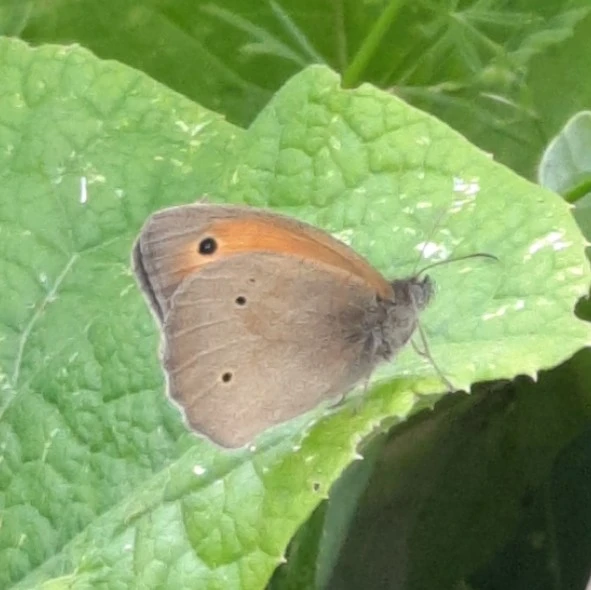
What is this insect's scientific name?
Maniola jurtina
